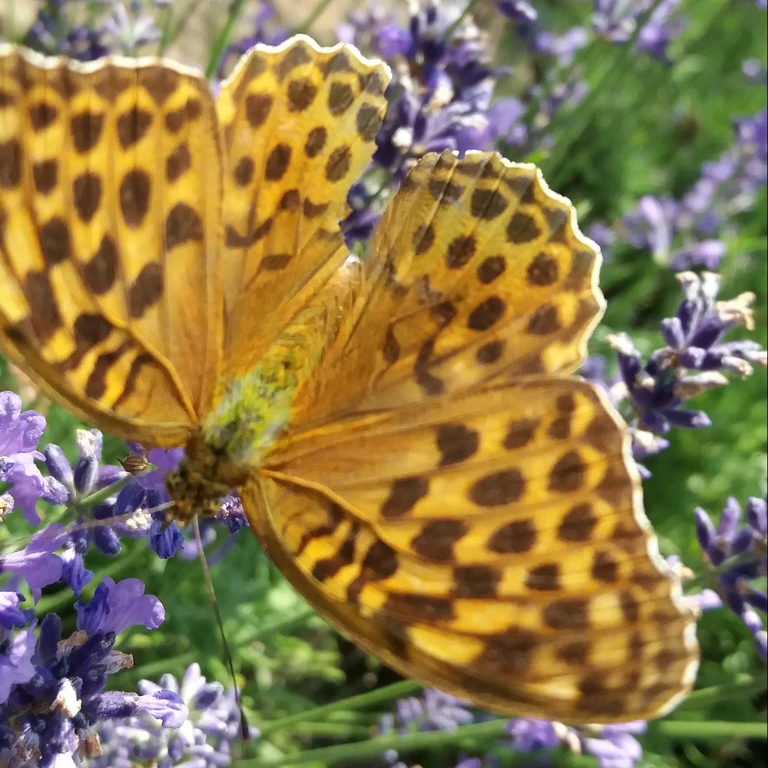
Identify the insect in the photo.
Argynnis paphia
